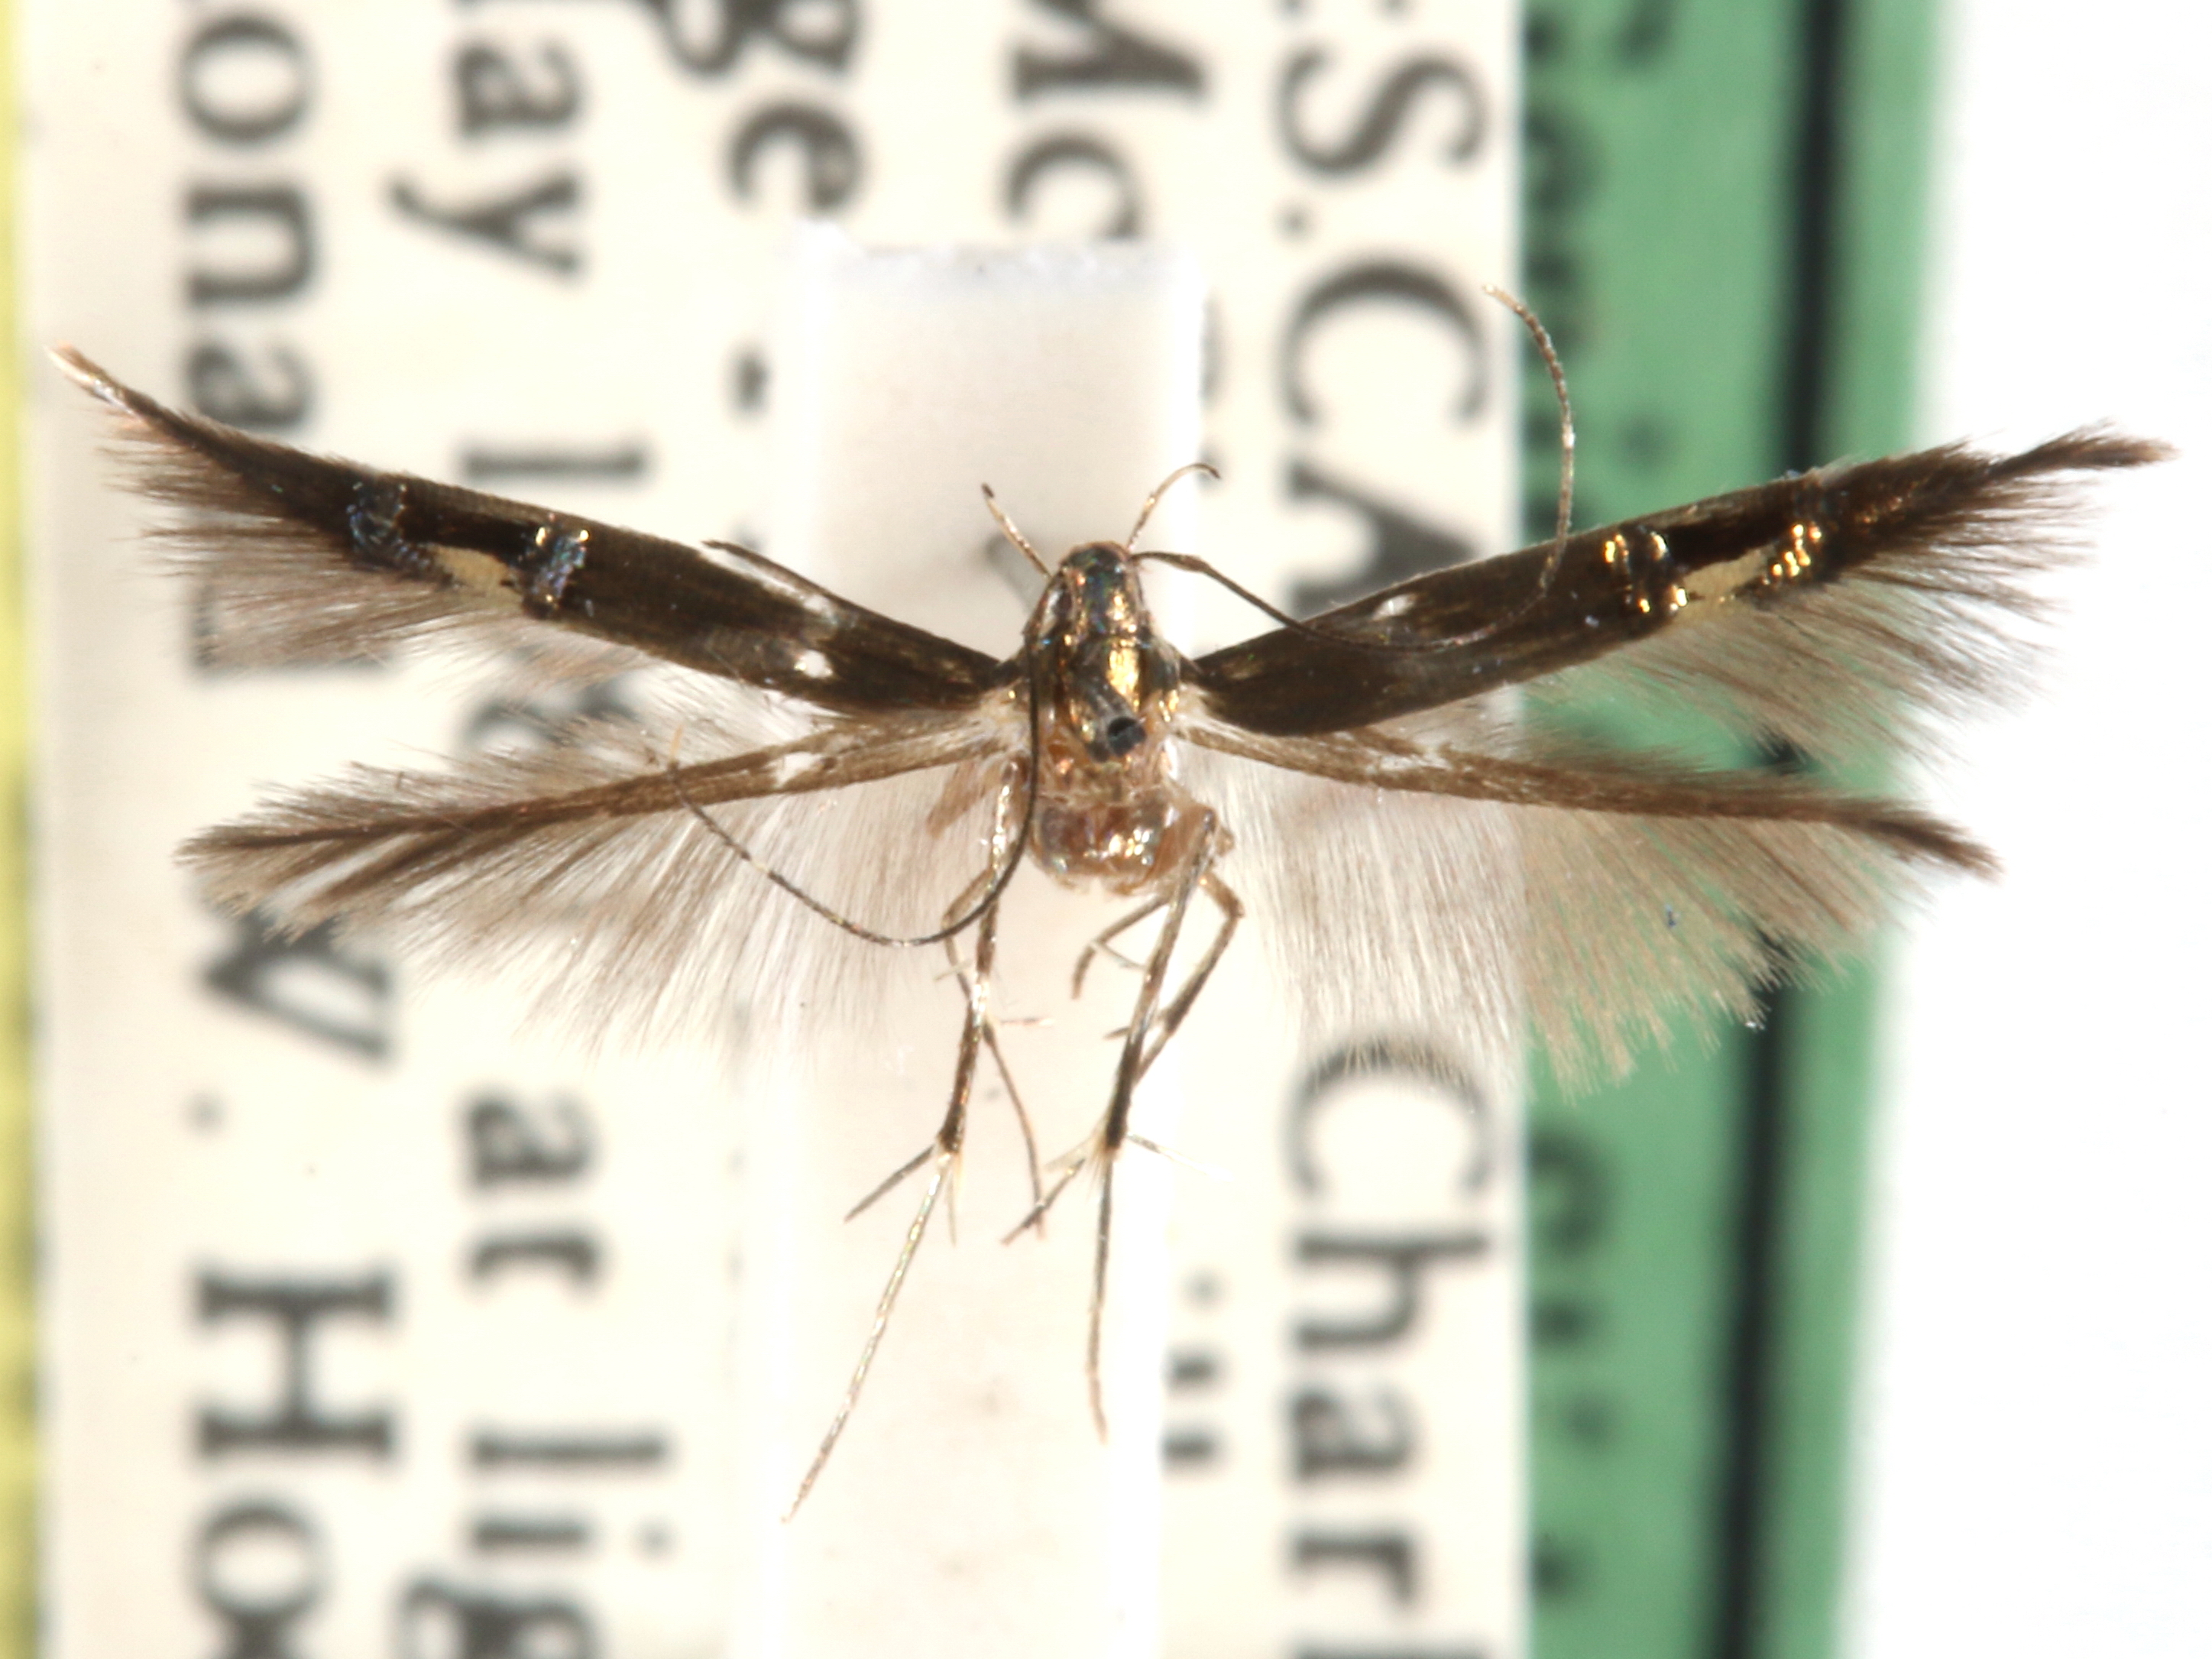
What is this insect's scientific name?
Cosmopterix nitens
